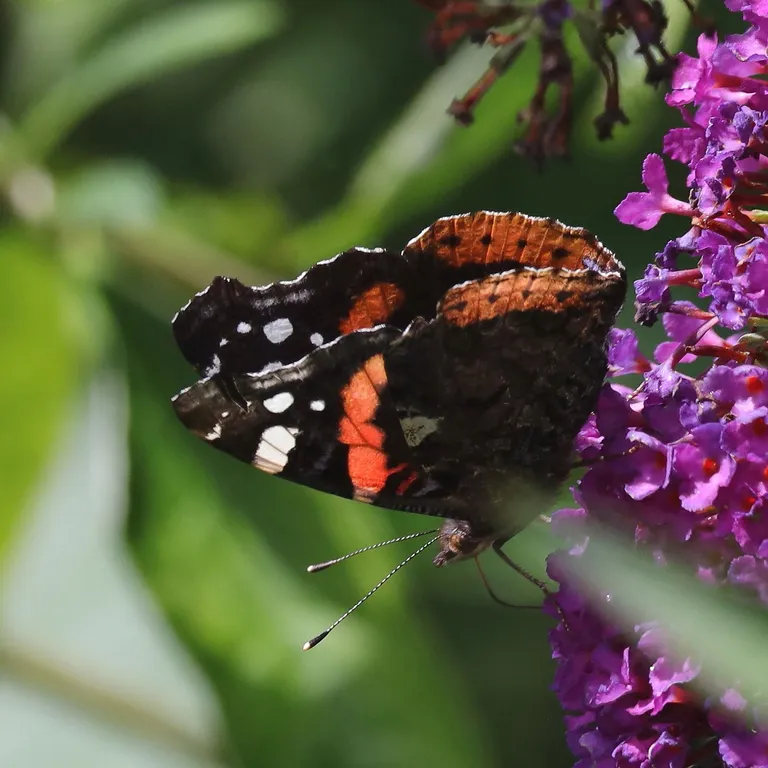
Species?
Vanessa atalanta
